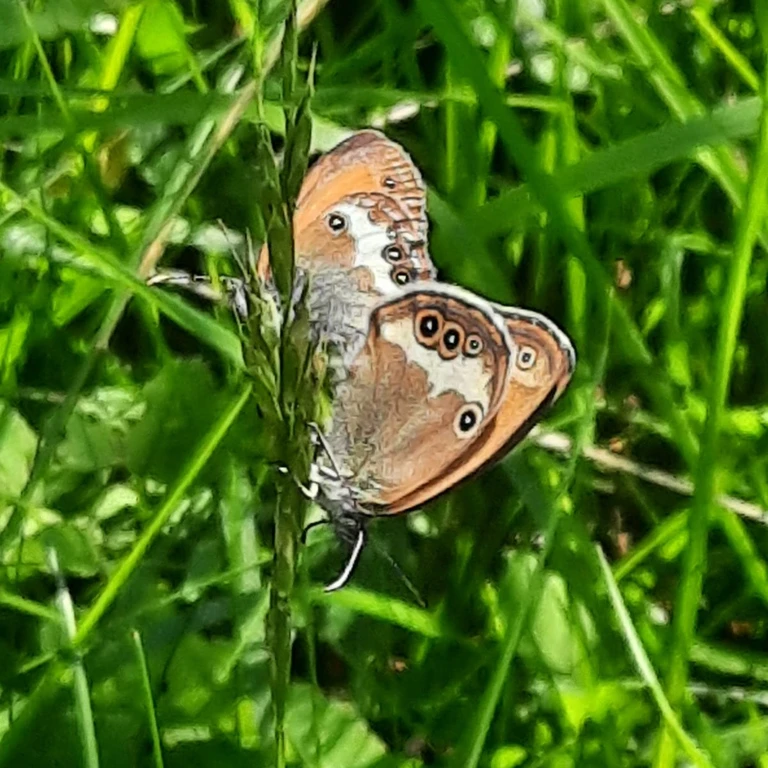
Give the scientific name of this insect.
Coenonympha arcania
